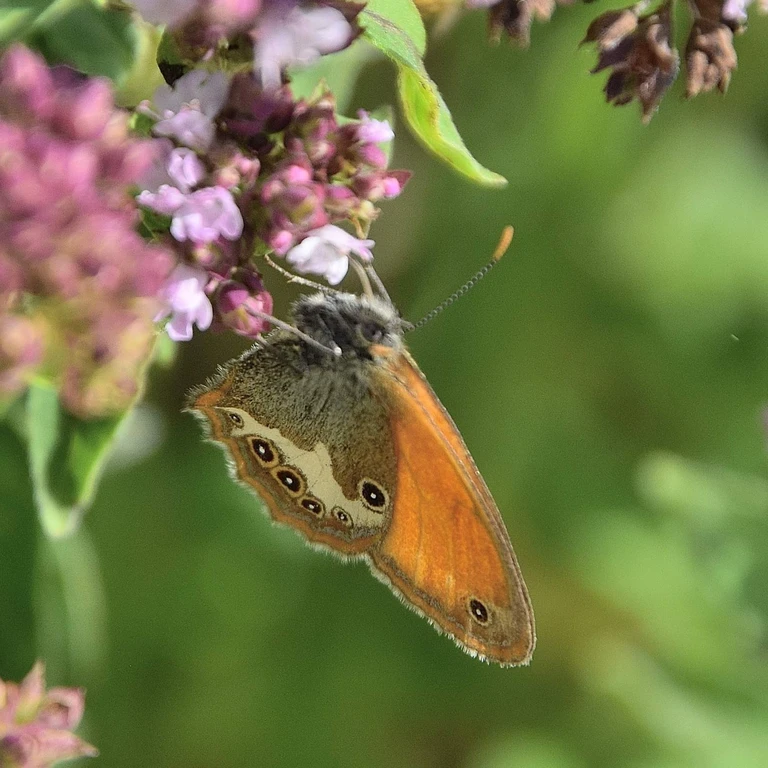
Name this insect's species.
Coenonympha arcania
